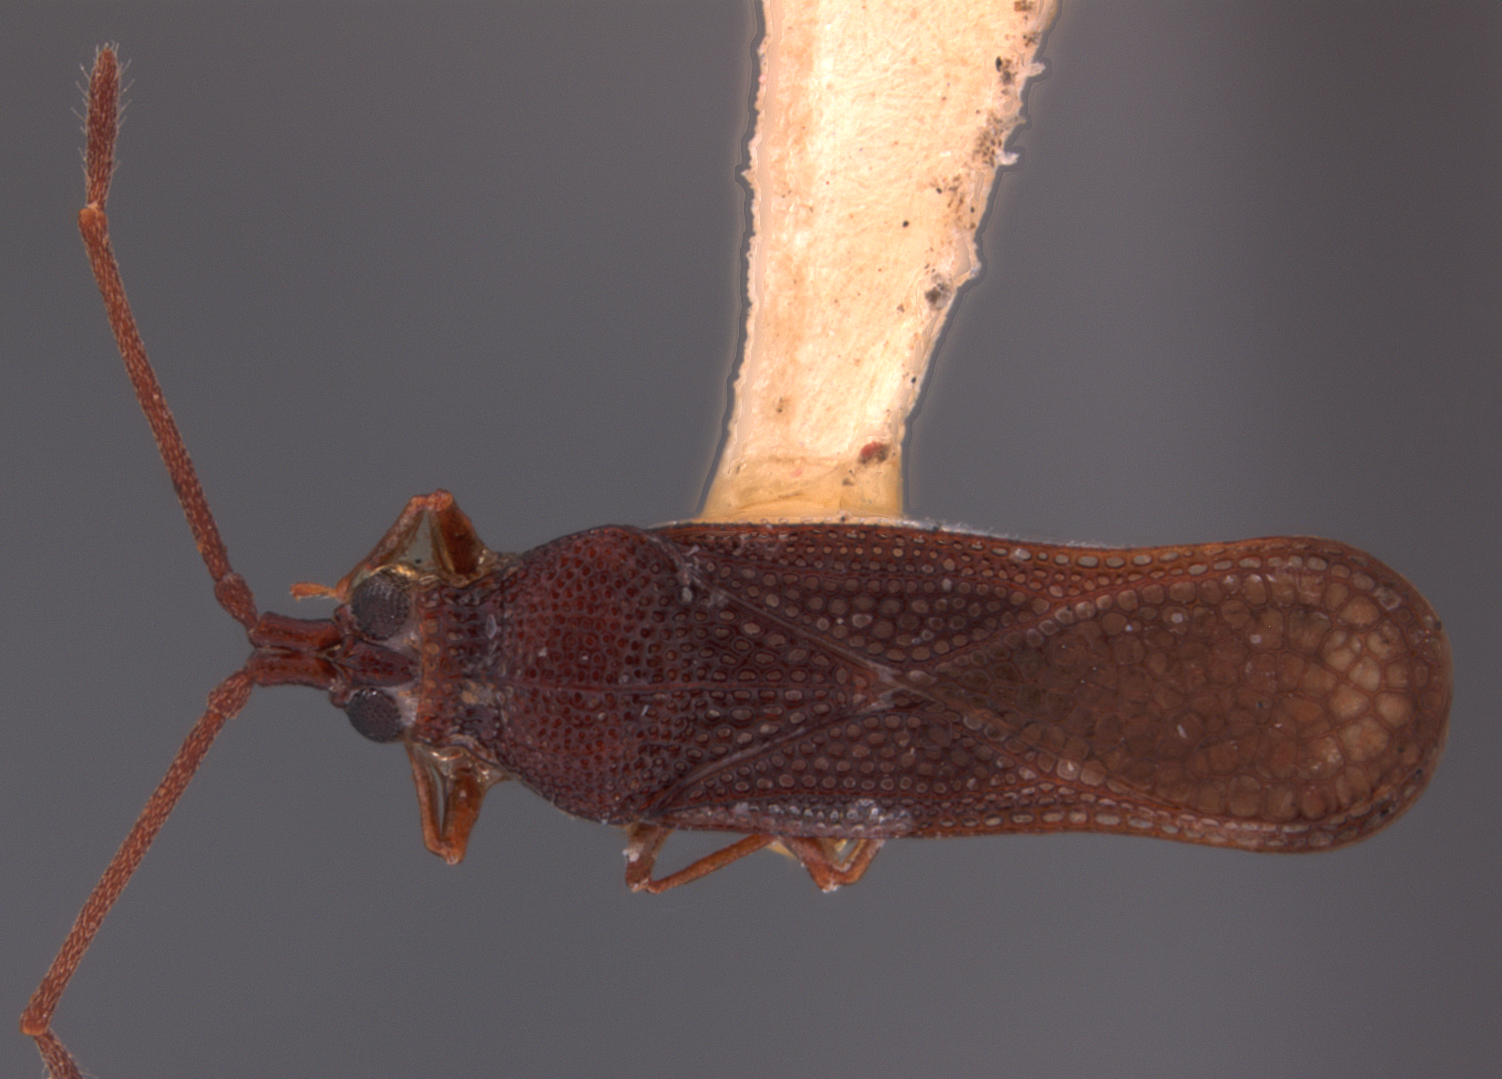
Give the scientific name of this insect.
Perissonemia sodalis
